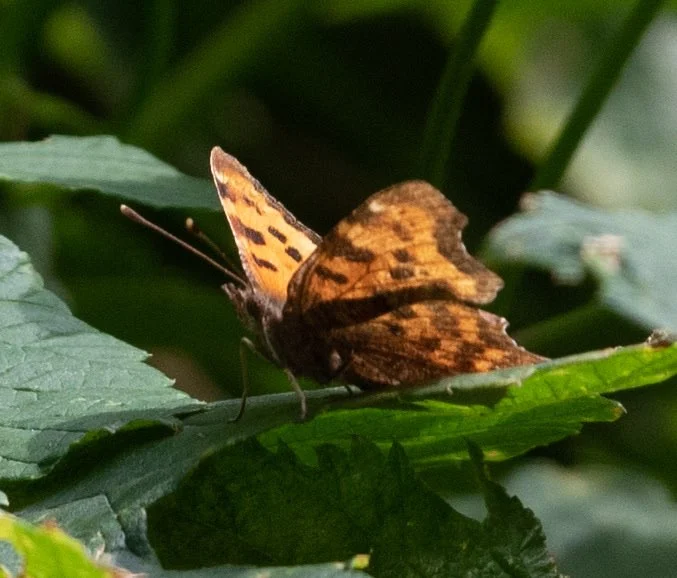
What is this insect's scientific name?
Polygonia c-album
